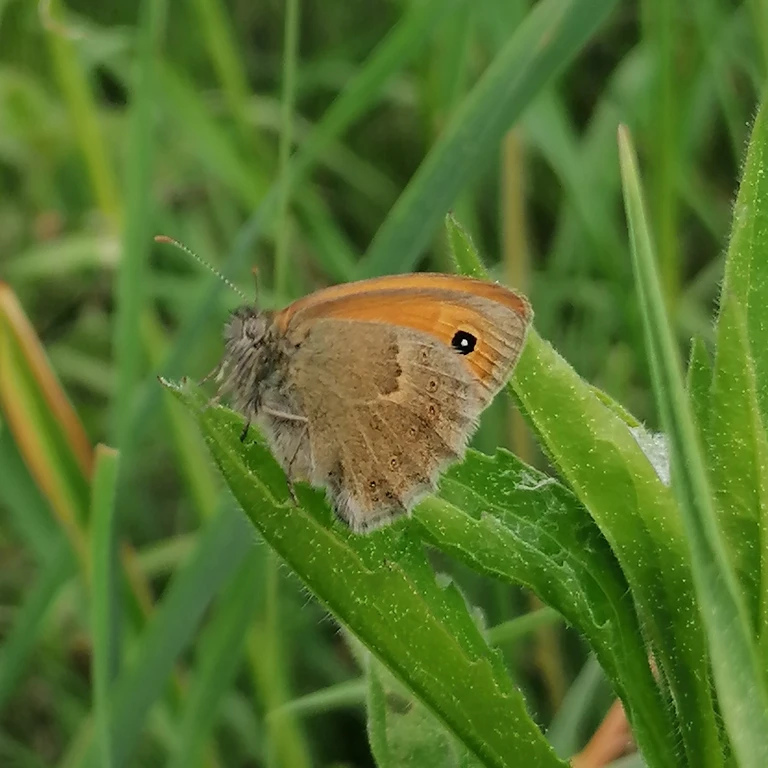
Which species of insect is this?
Coenonympha pamphilus
